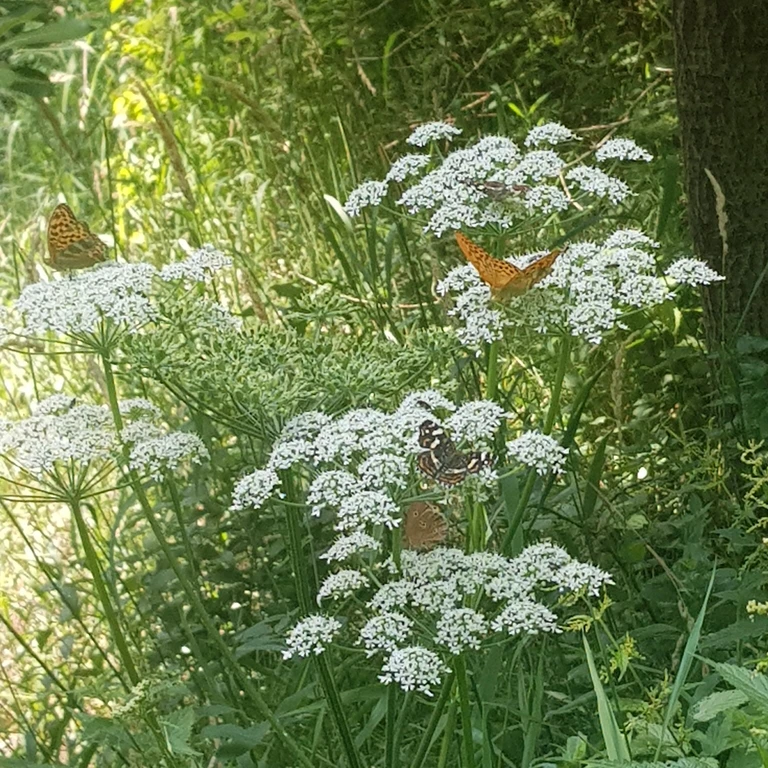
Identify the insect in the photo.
Argynnis paphia
